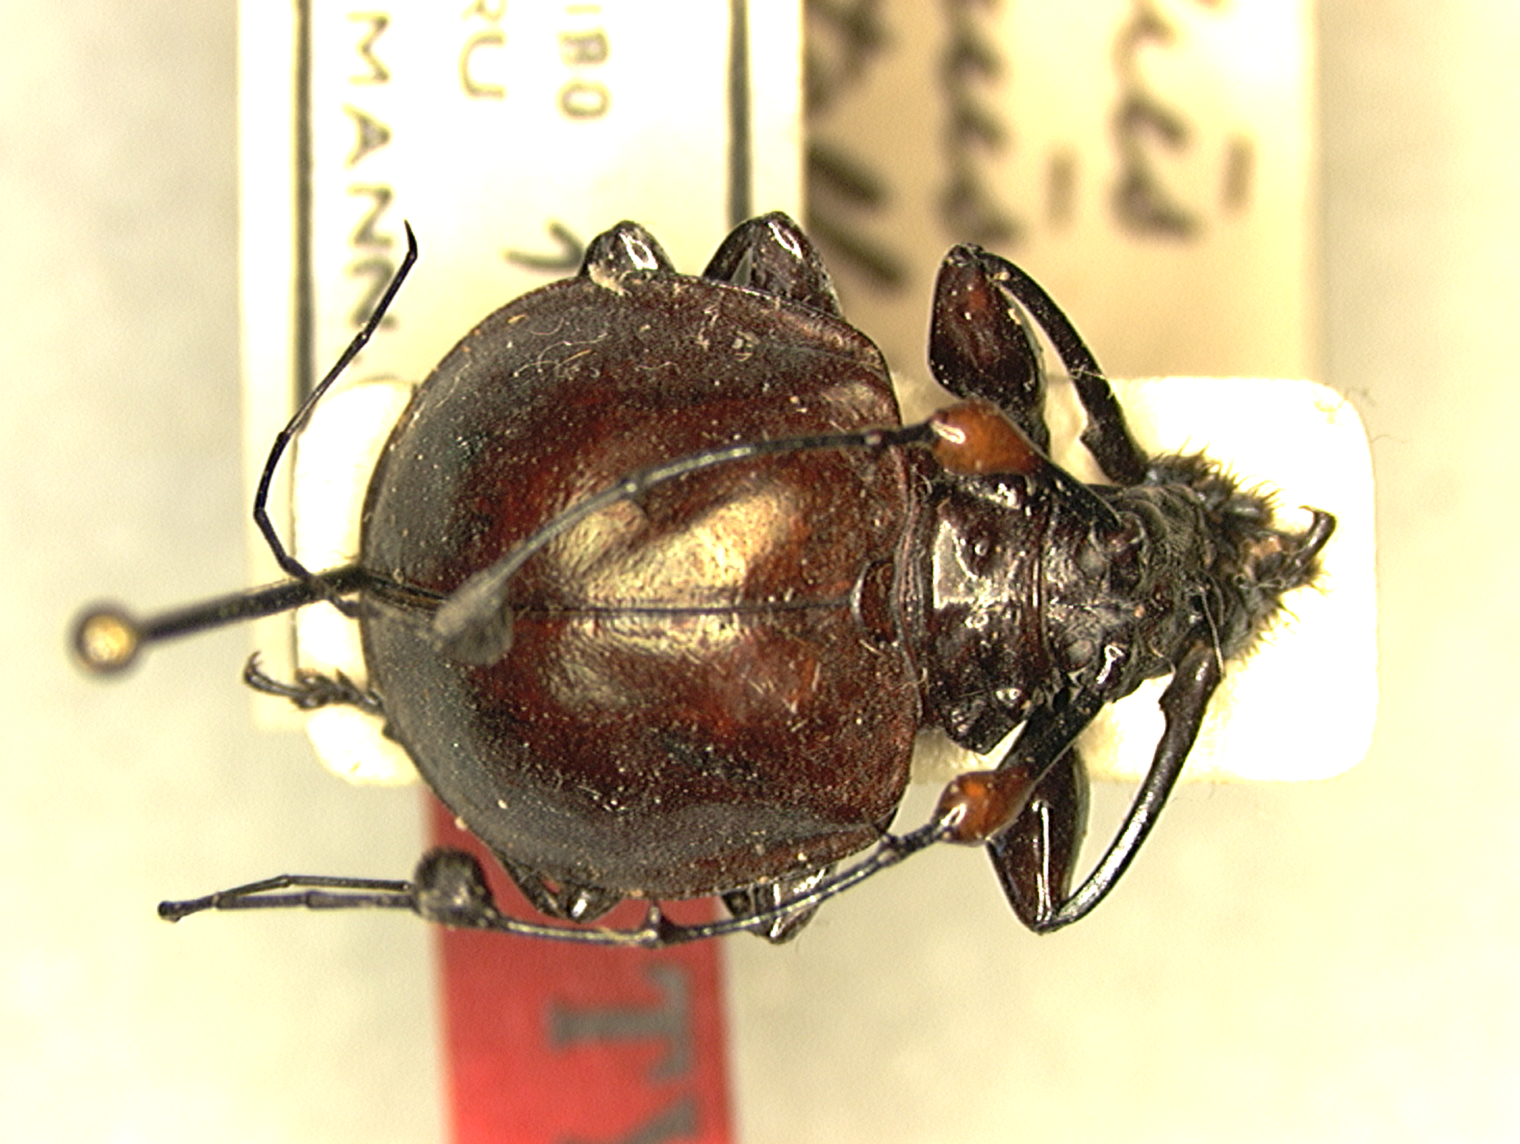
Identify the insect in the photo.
Cyclopeplus peruvianus
